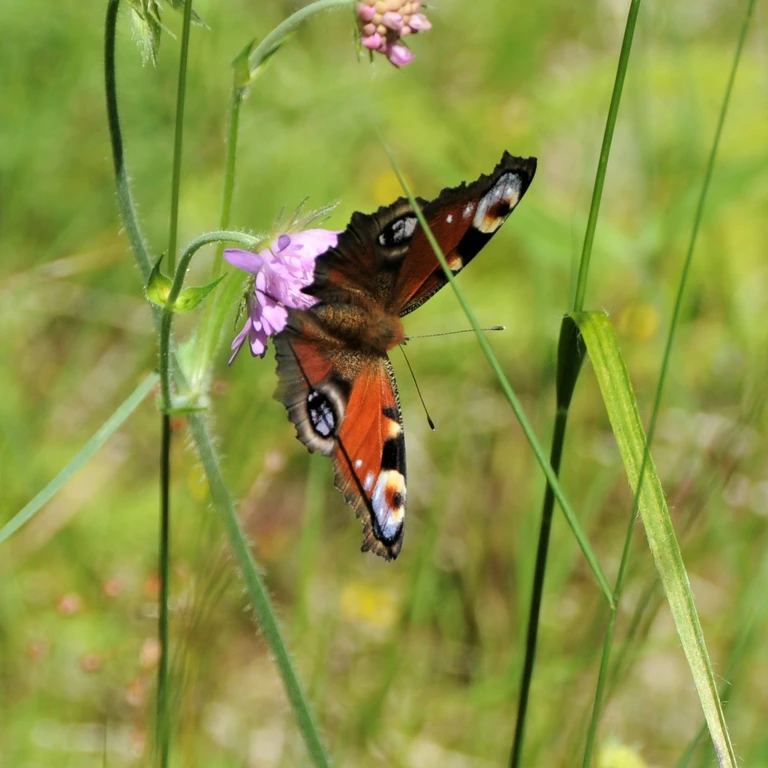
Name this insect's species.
Aglais io
